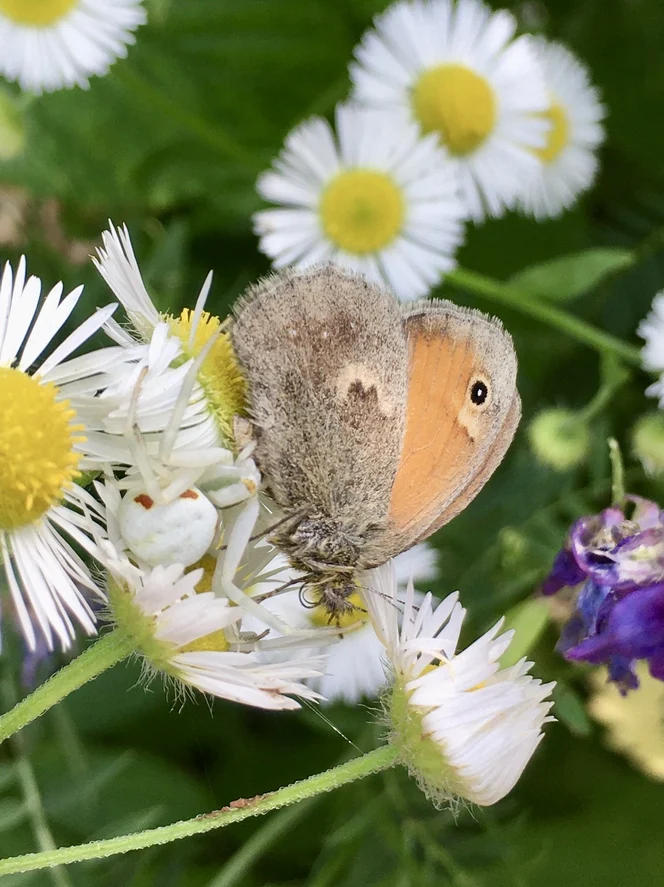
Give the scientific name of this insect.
Coenonympha pamphilus
